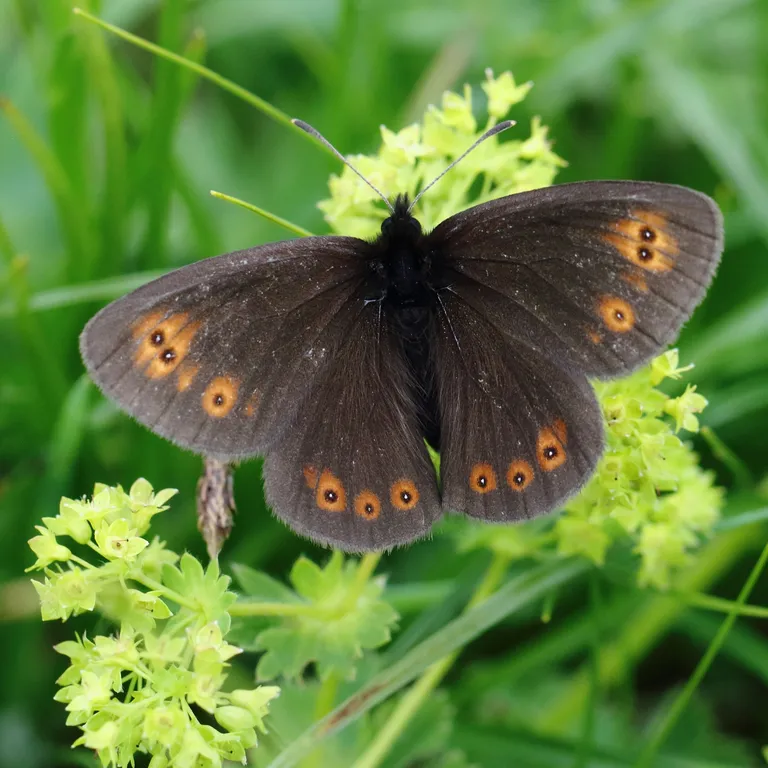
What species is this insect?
Erebia medusa
